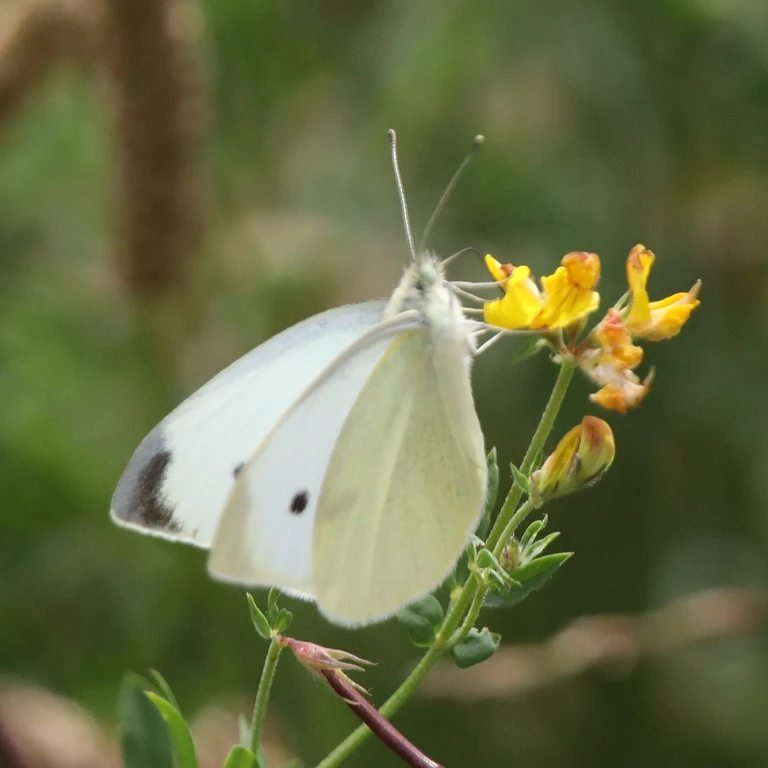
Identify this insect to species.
Pieris rapae
